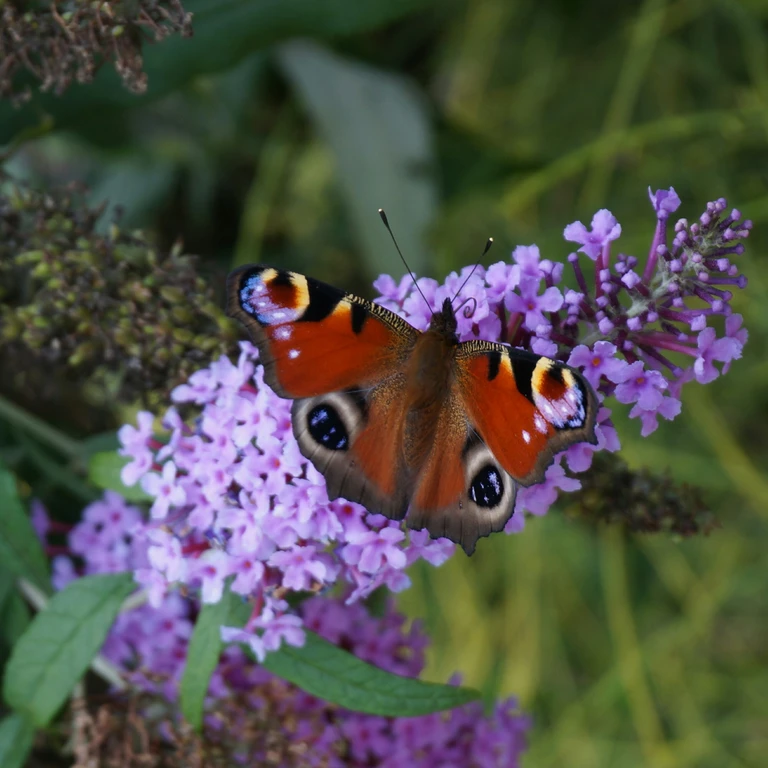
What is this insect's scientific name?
Aglais io
